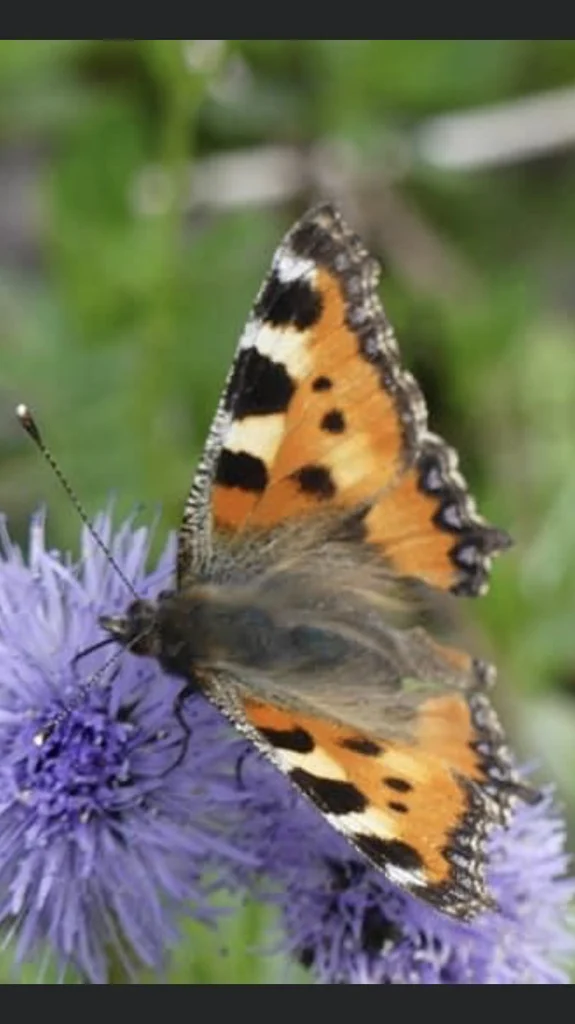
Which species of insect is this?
Aglais urticae
